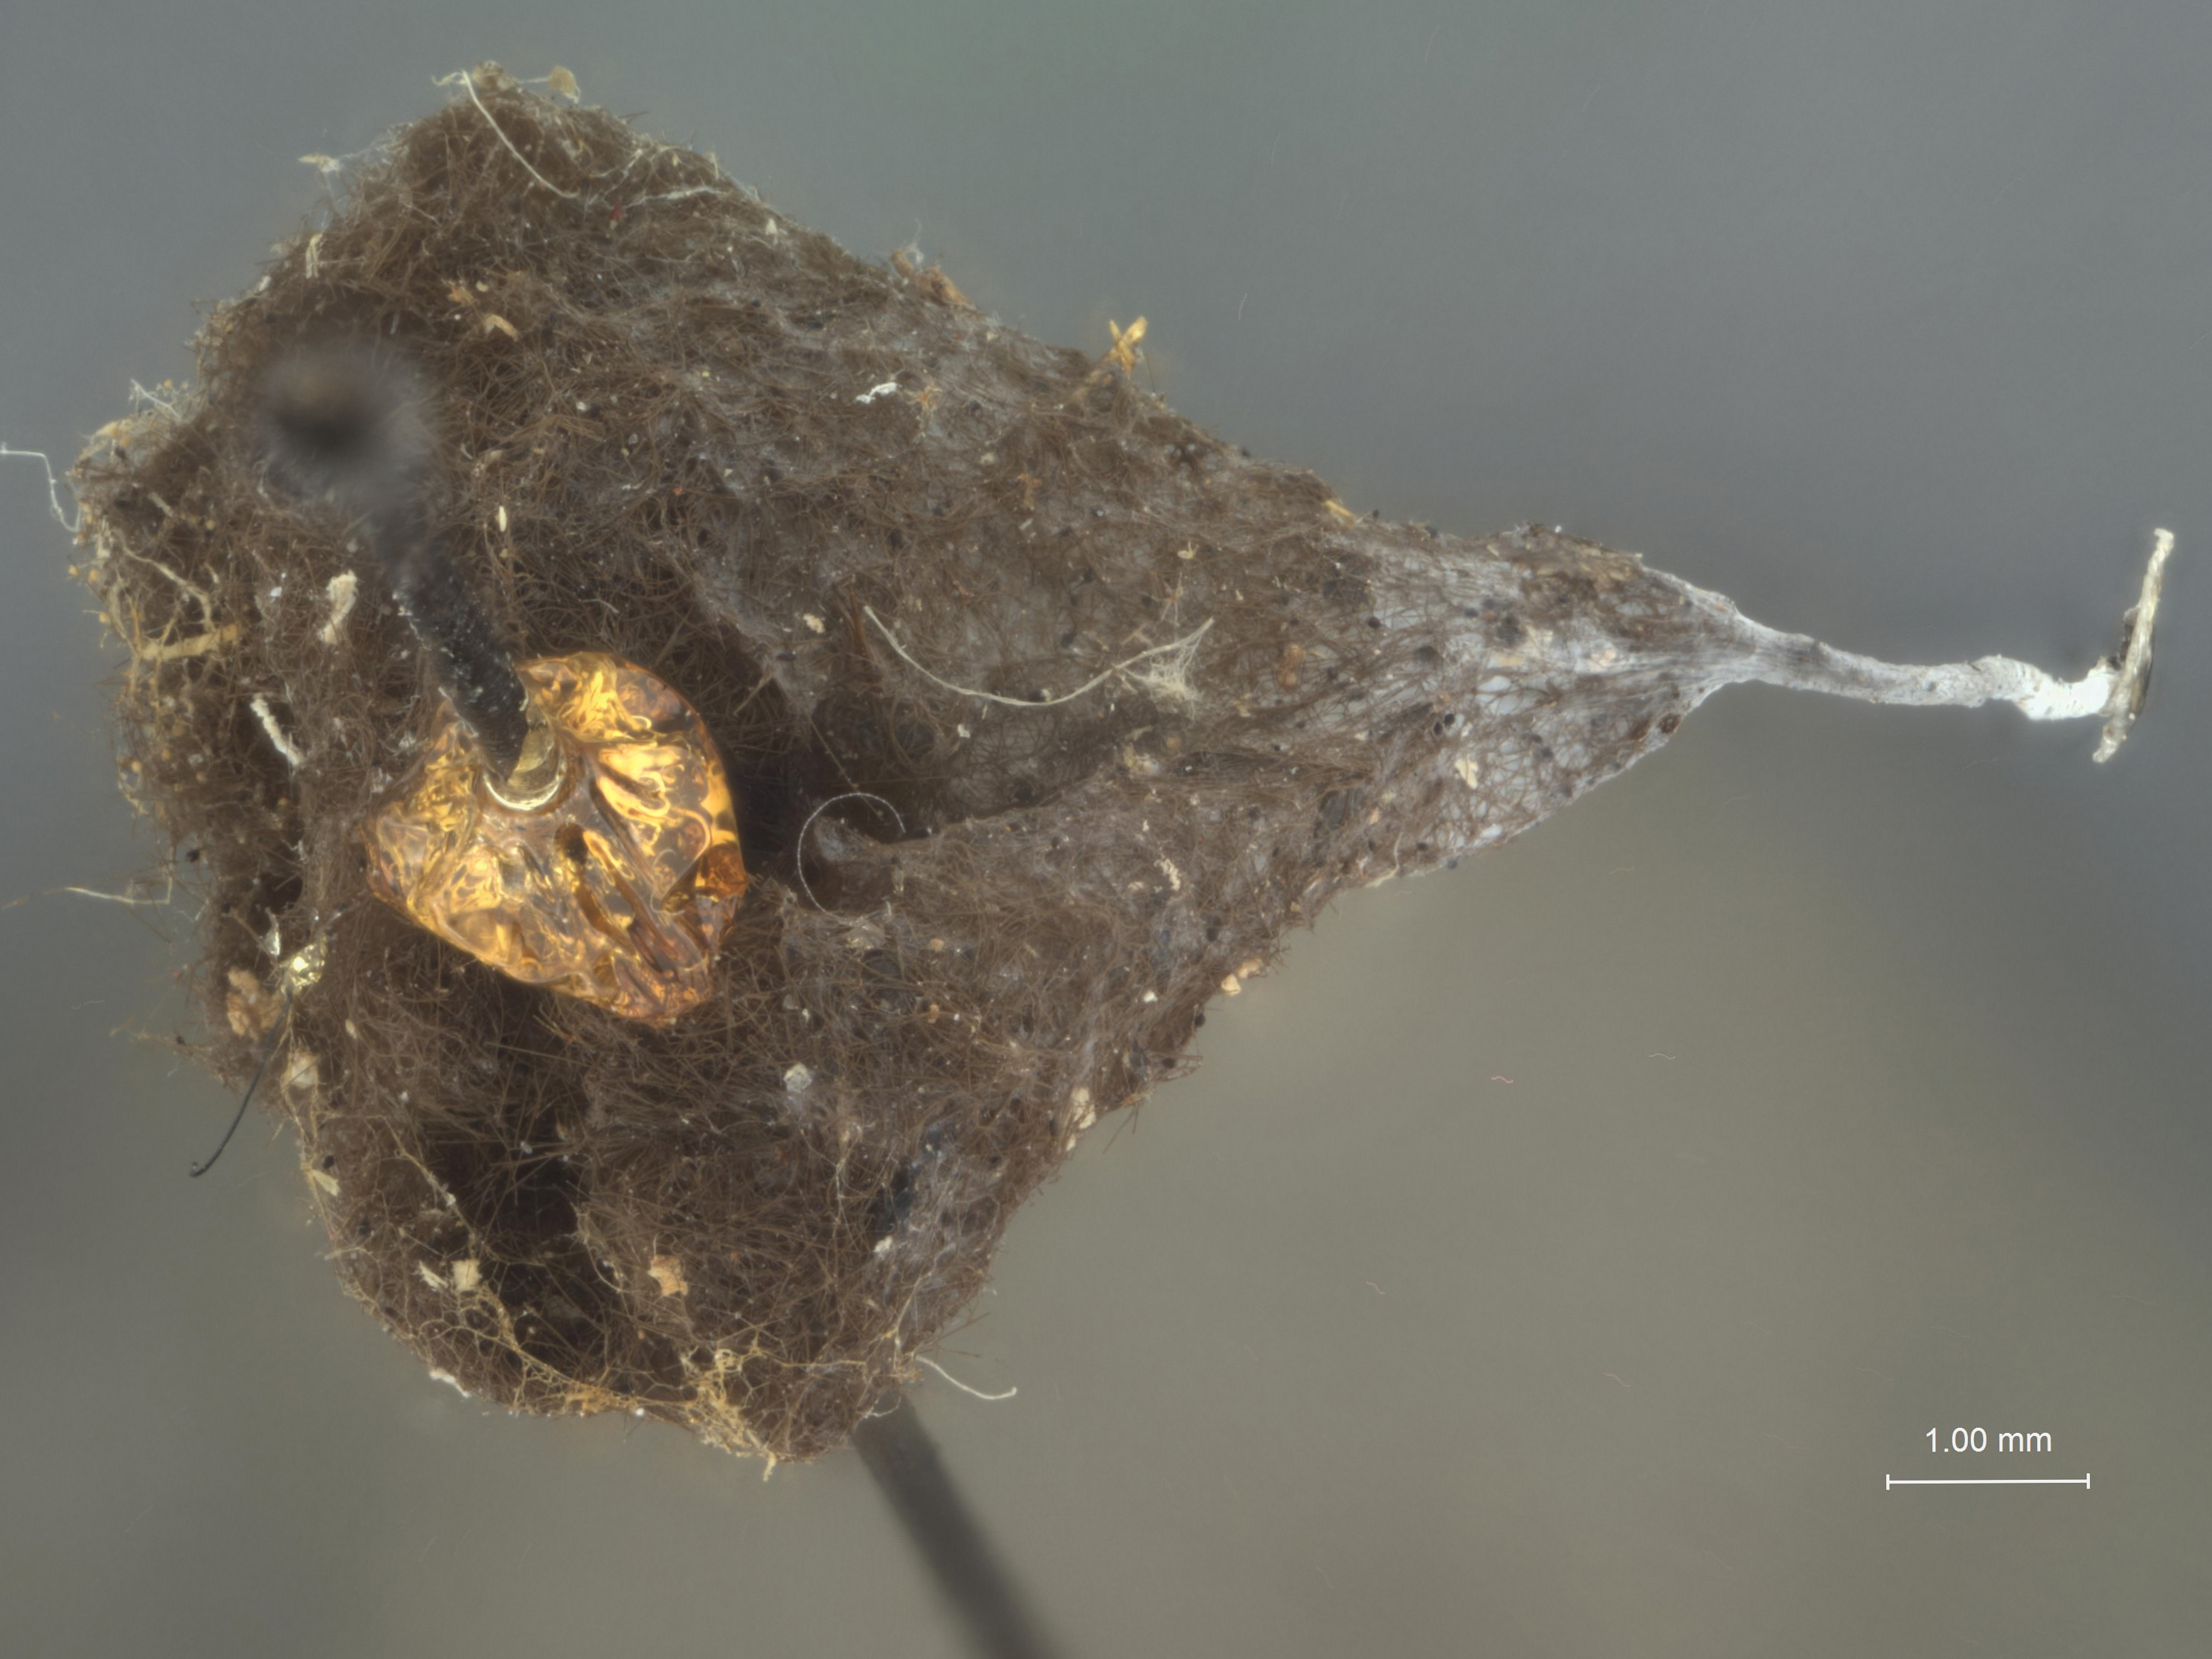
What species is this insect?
Microstigmus guianensis
